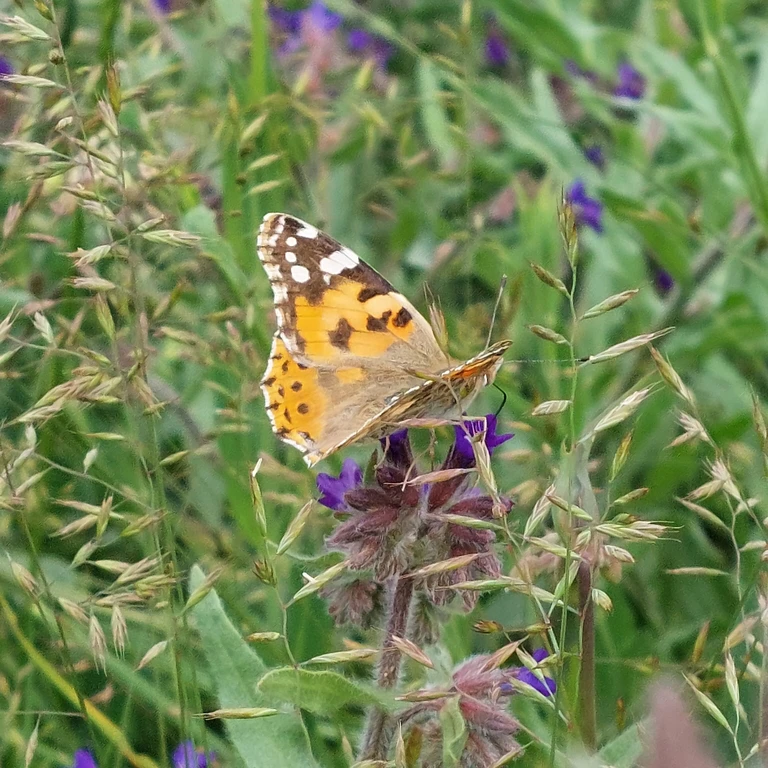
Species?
Vanessa cardui
